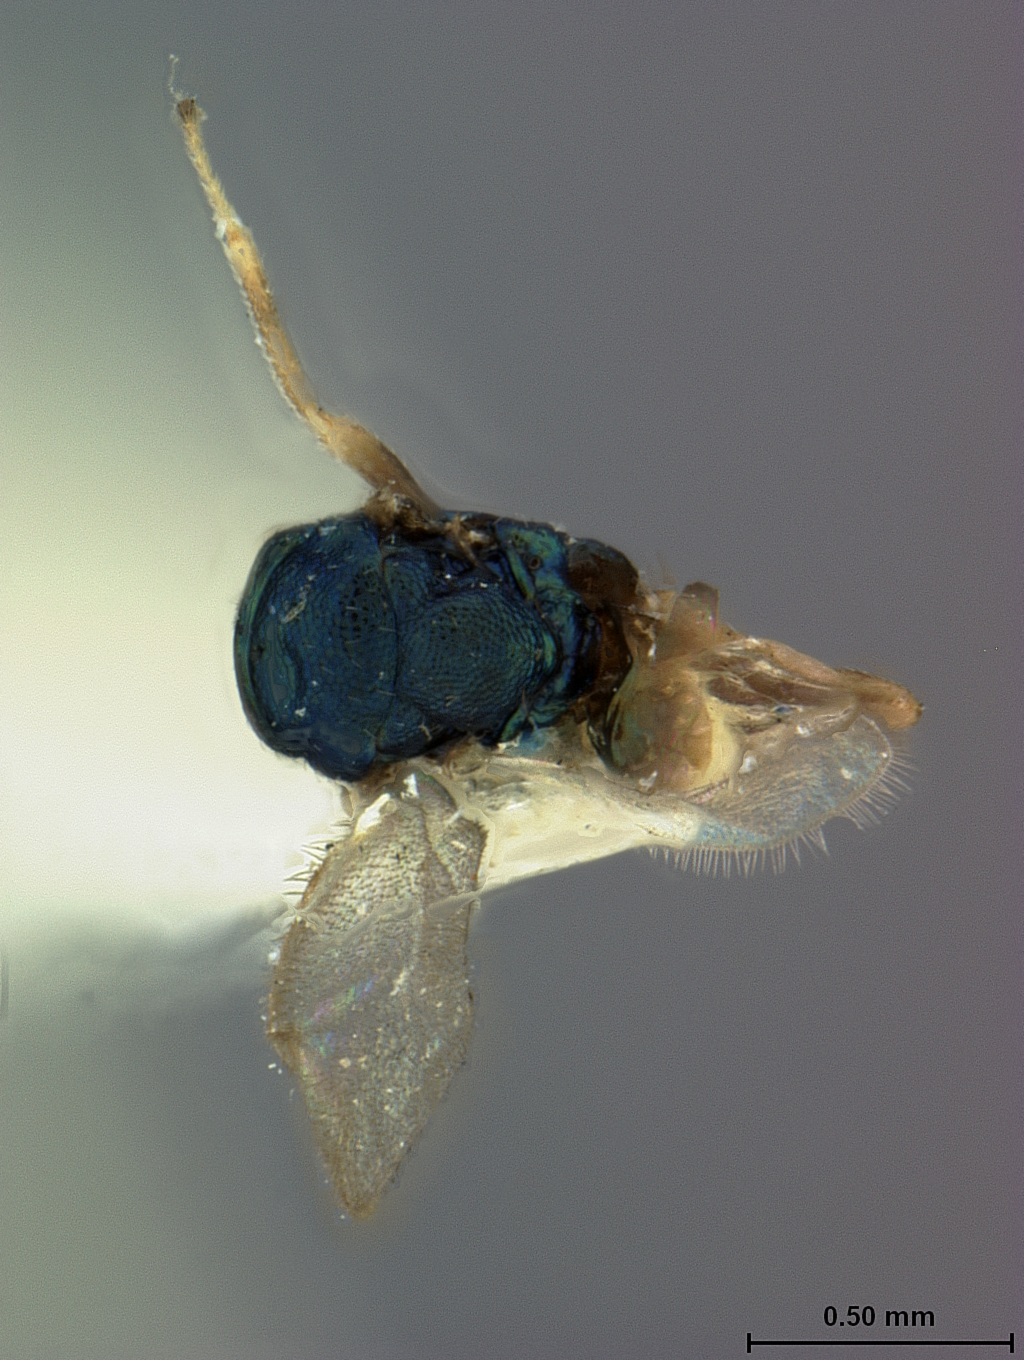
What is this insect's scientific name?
Eutelus confusus
